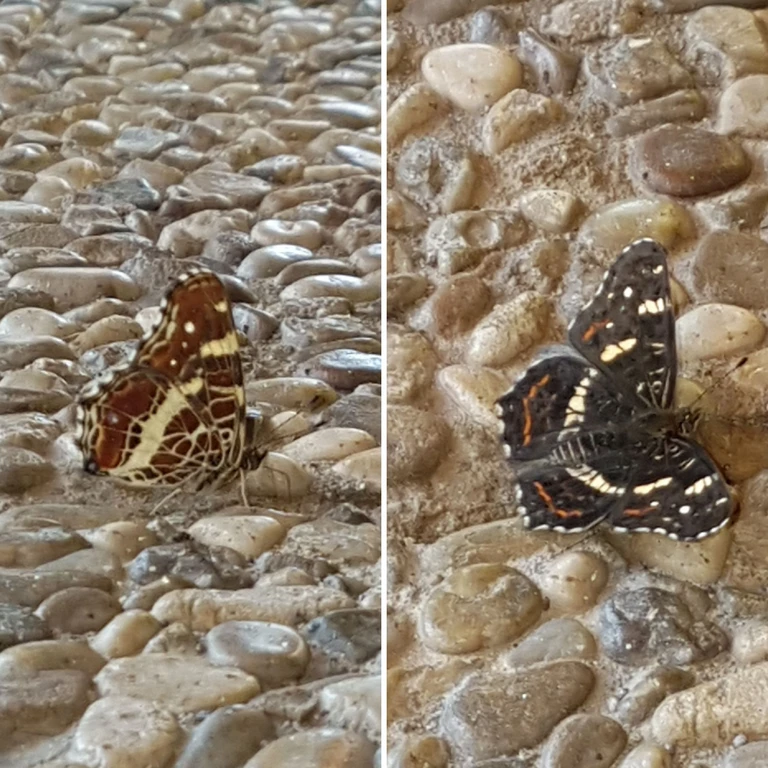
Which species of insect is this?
Araschnia levana
